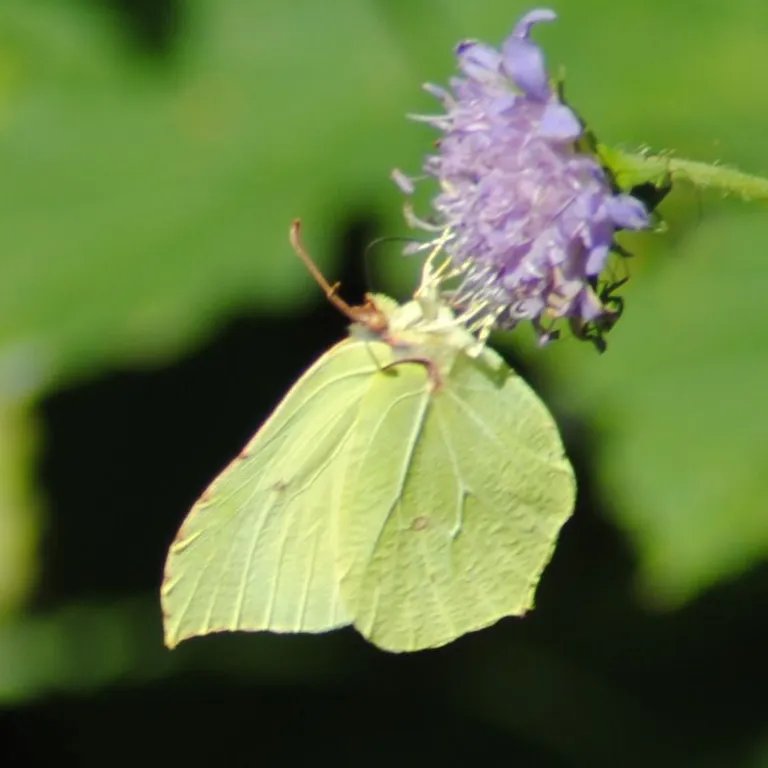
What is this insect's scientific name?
Gonepteryx rhamni
